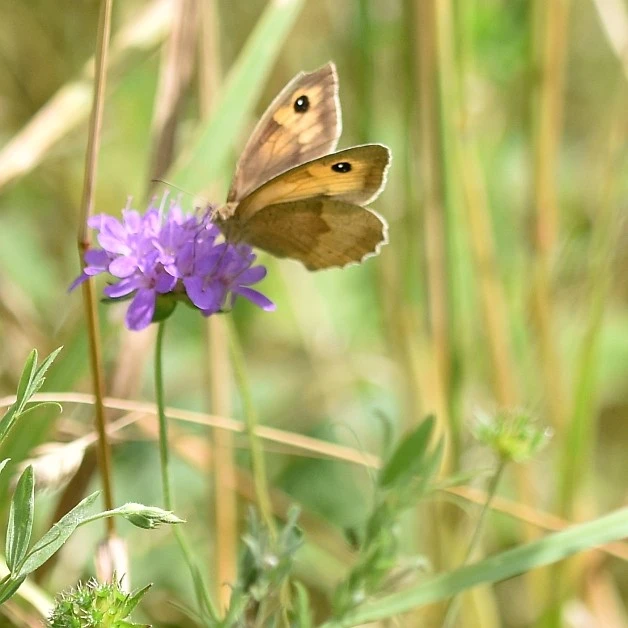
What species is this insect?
Maniola jurtina
